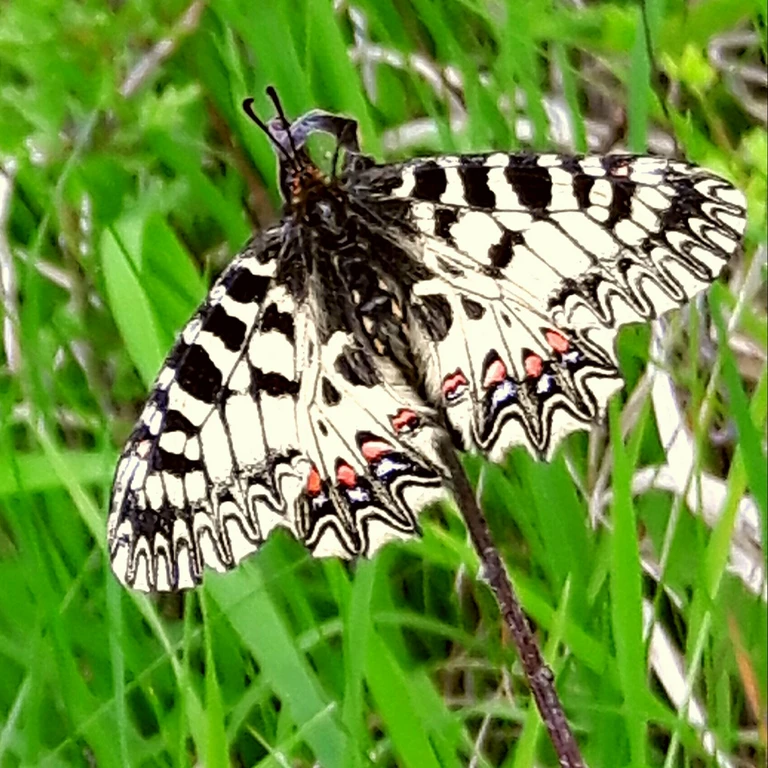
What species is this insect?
Zerynthia polyxena
